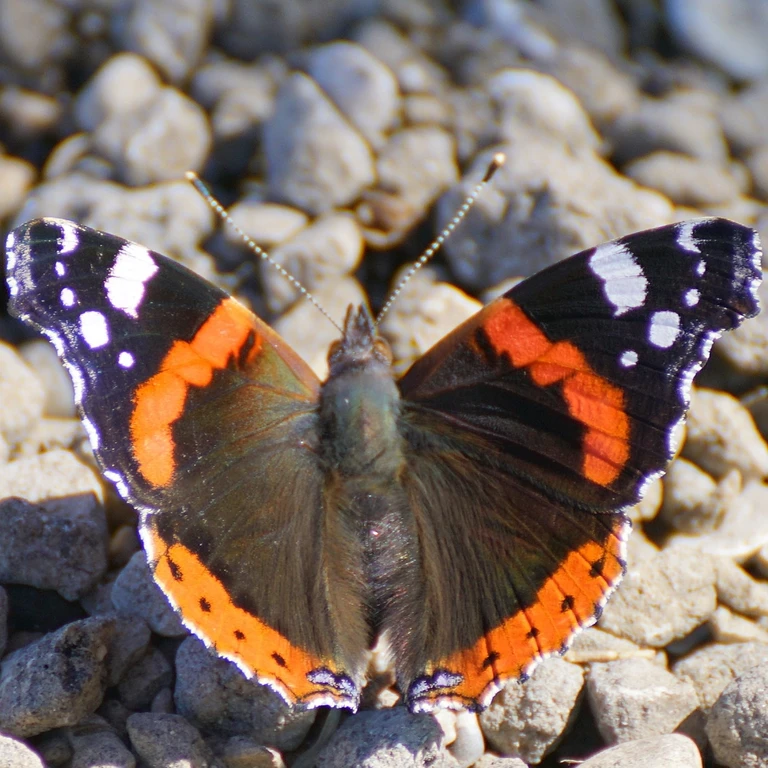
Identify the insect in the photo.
Vanessa atalanta
